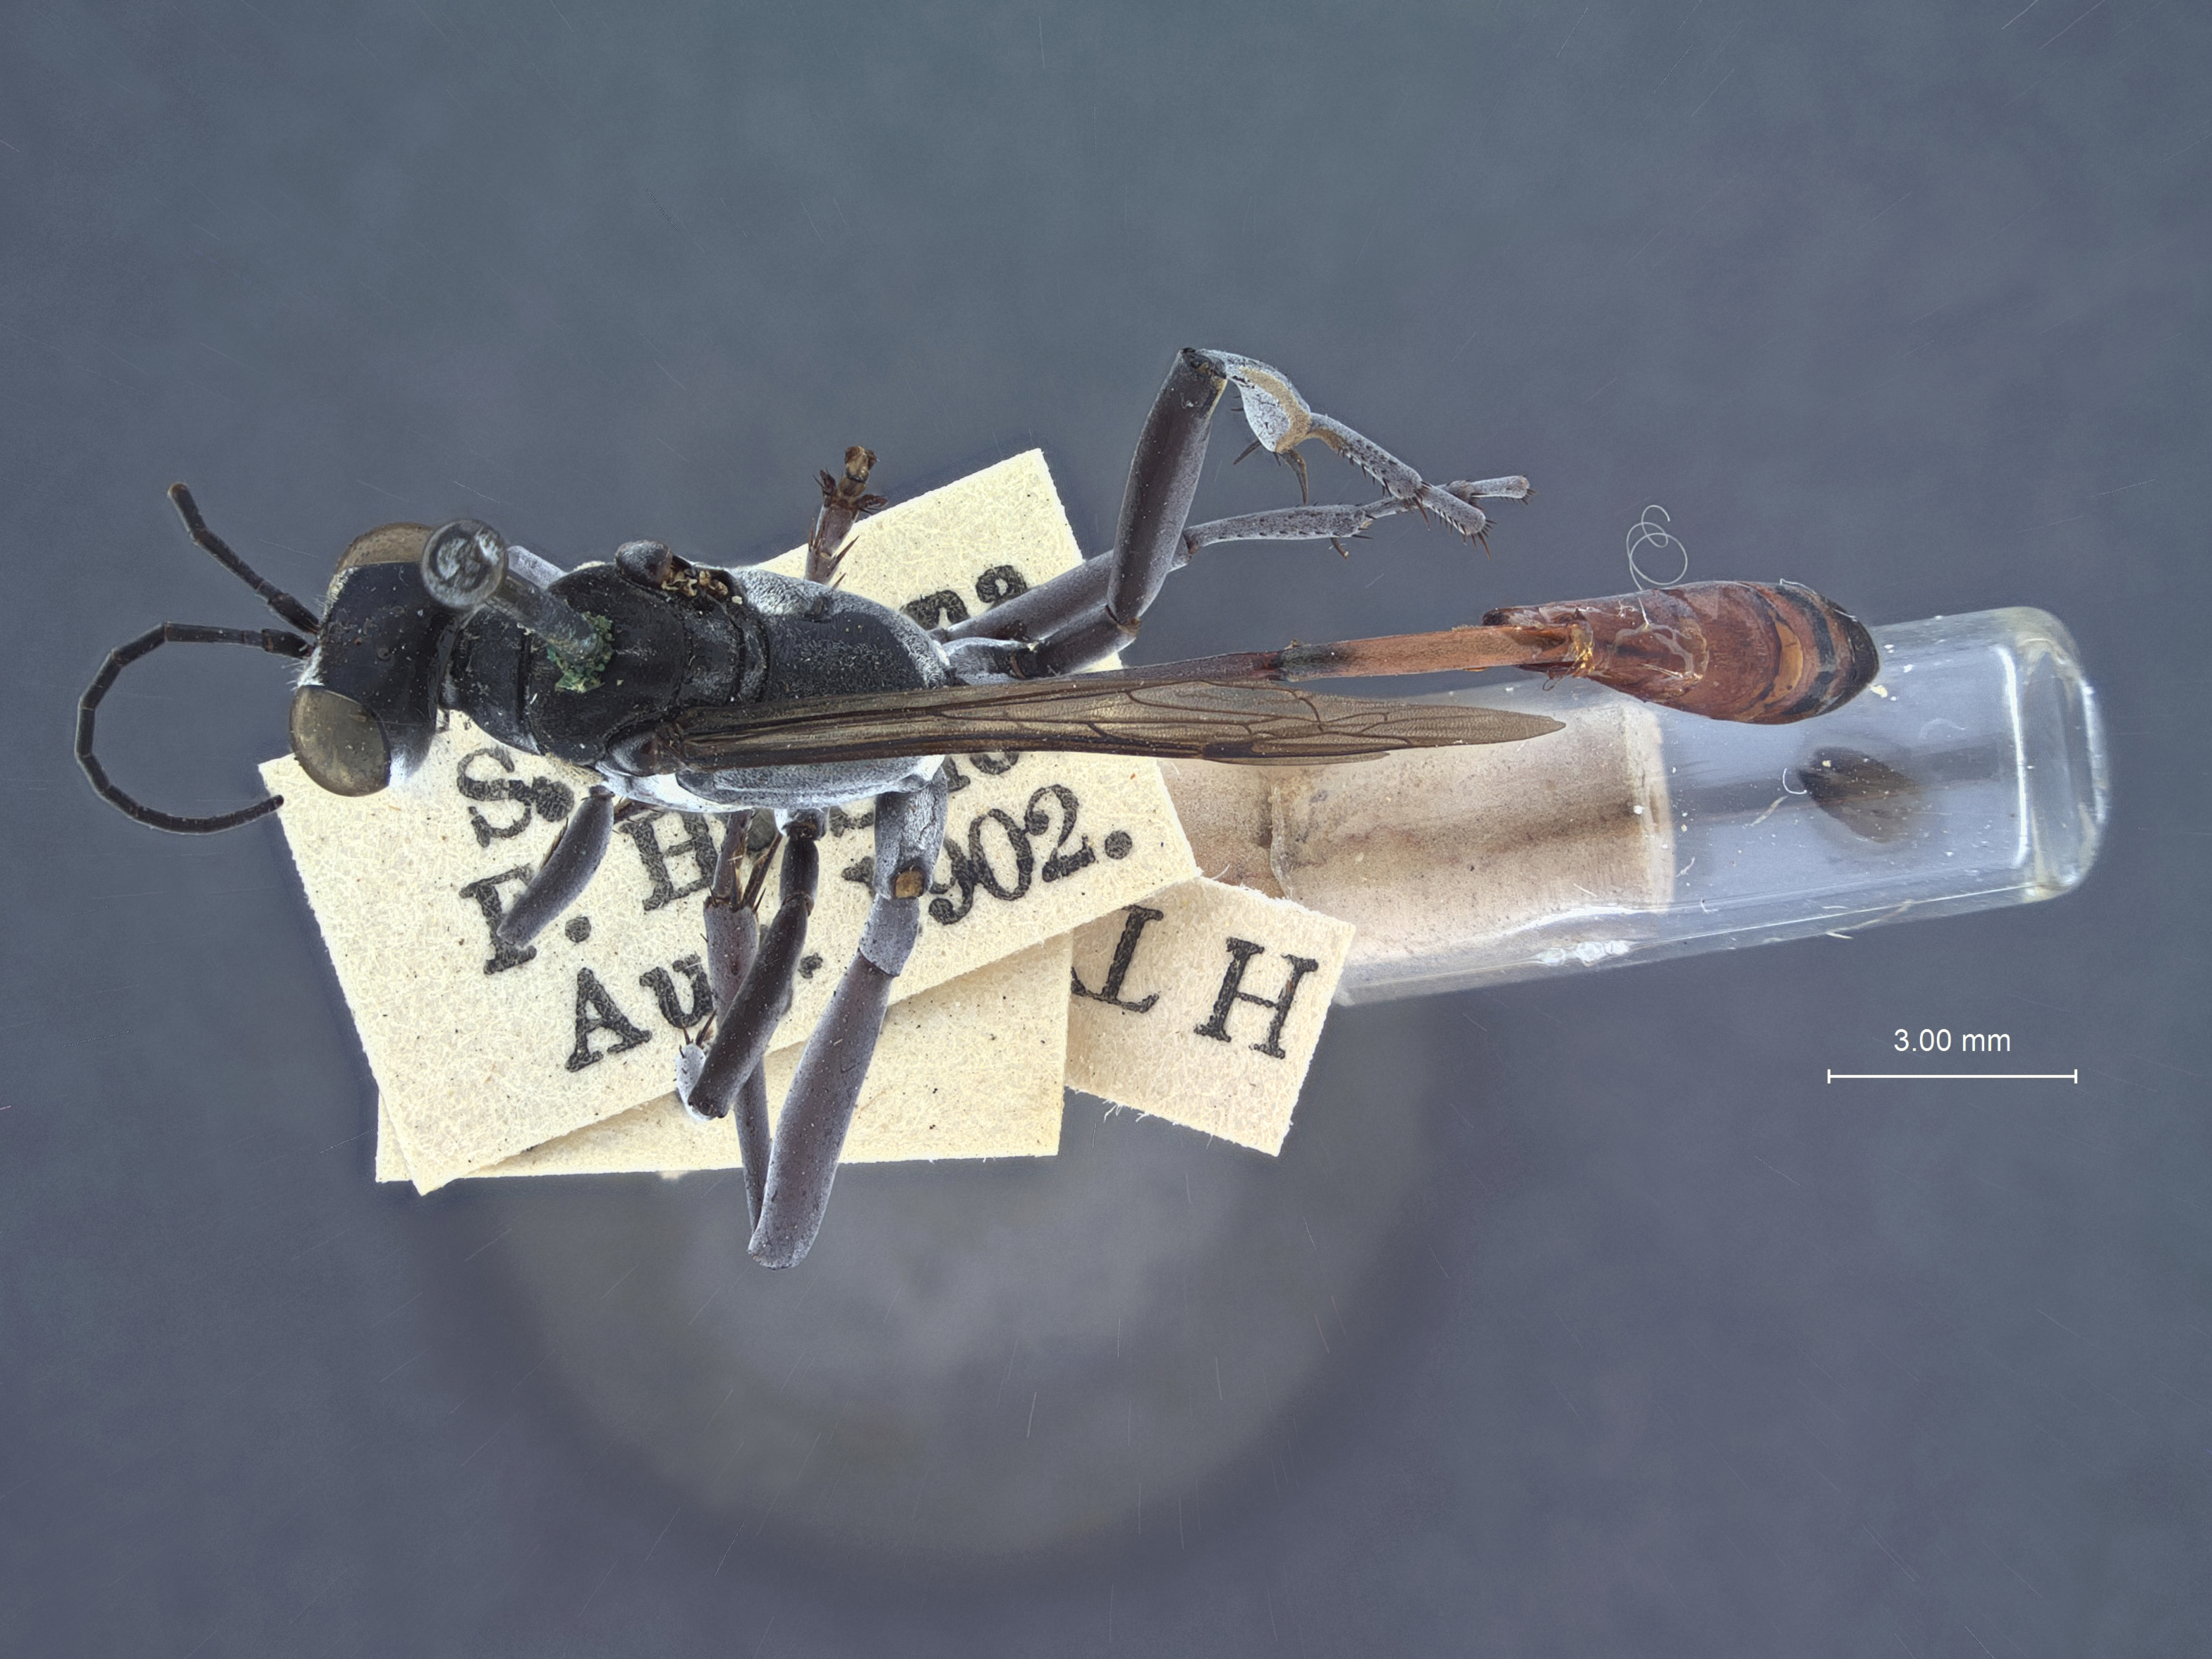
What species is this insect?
Sphex acutus
